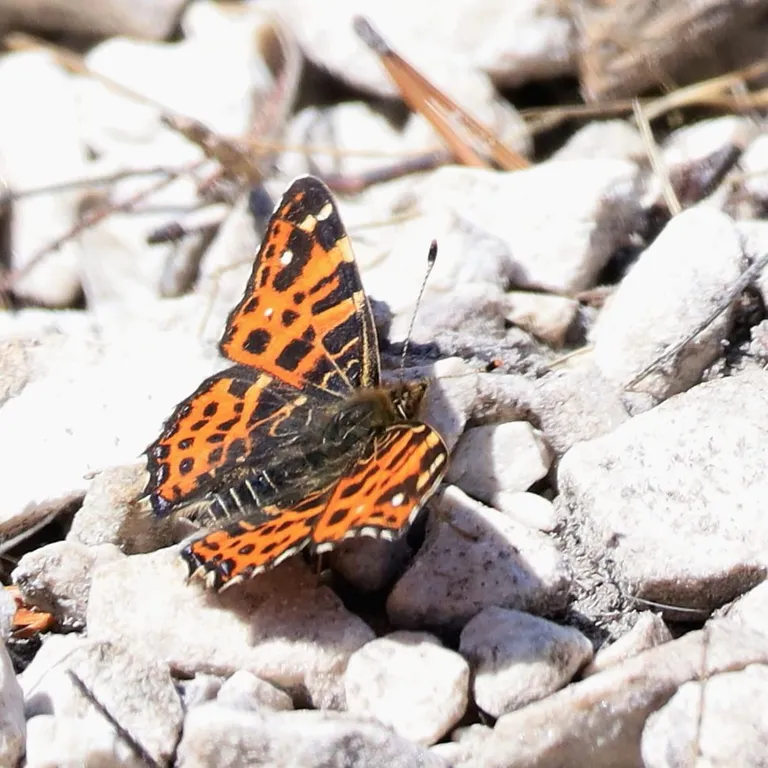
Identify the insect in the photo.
Araschnia levana
